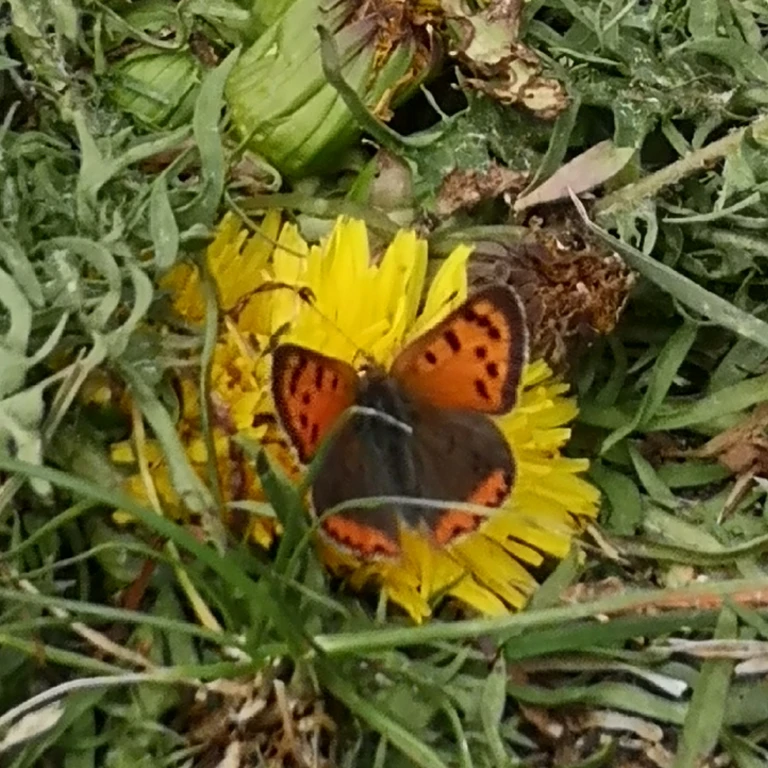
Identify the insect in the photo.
Lycaena phlaeas
